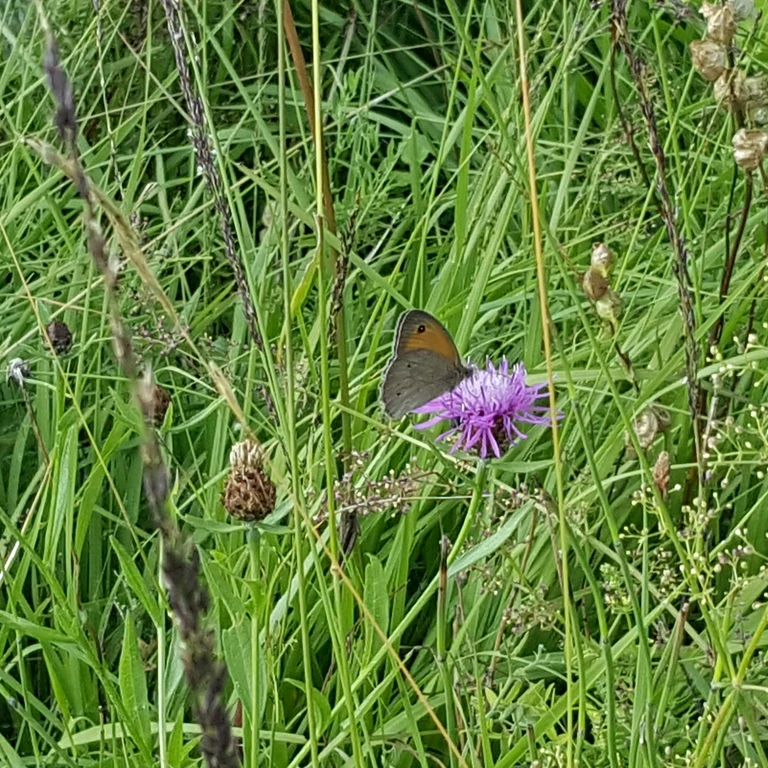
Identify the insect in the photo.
Maniola jurtina
